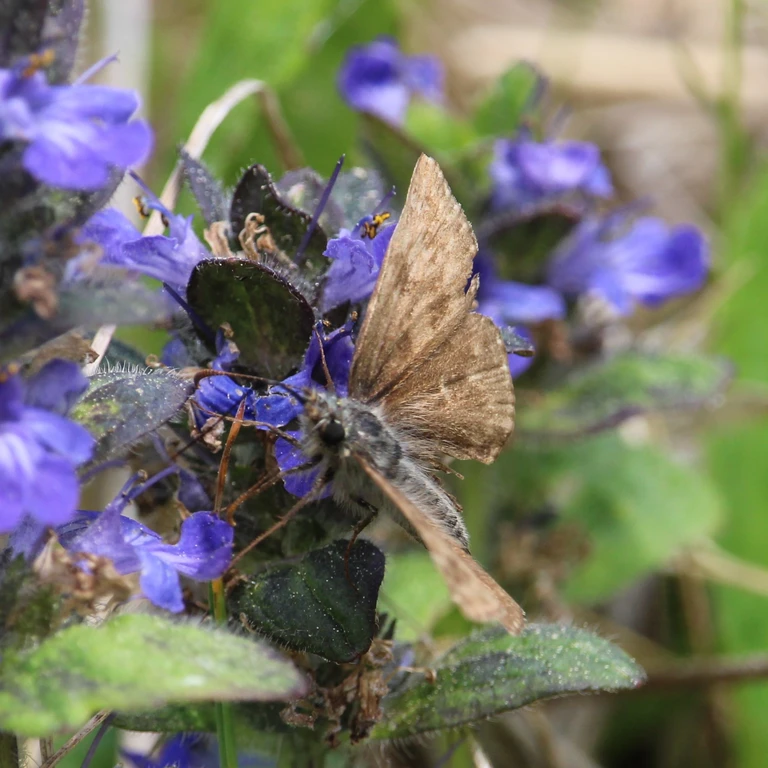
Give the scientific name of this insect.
Erynnis tages
